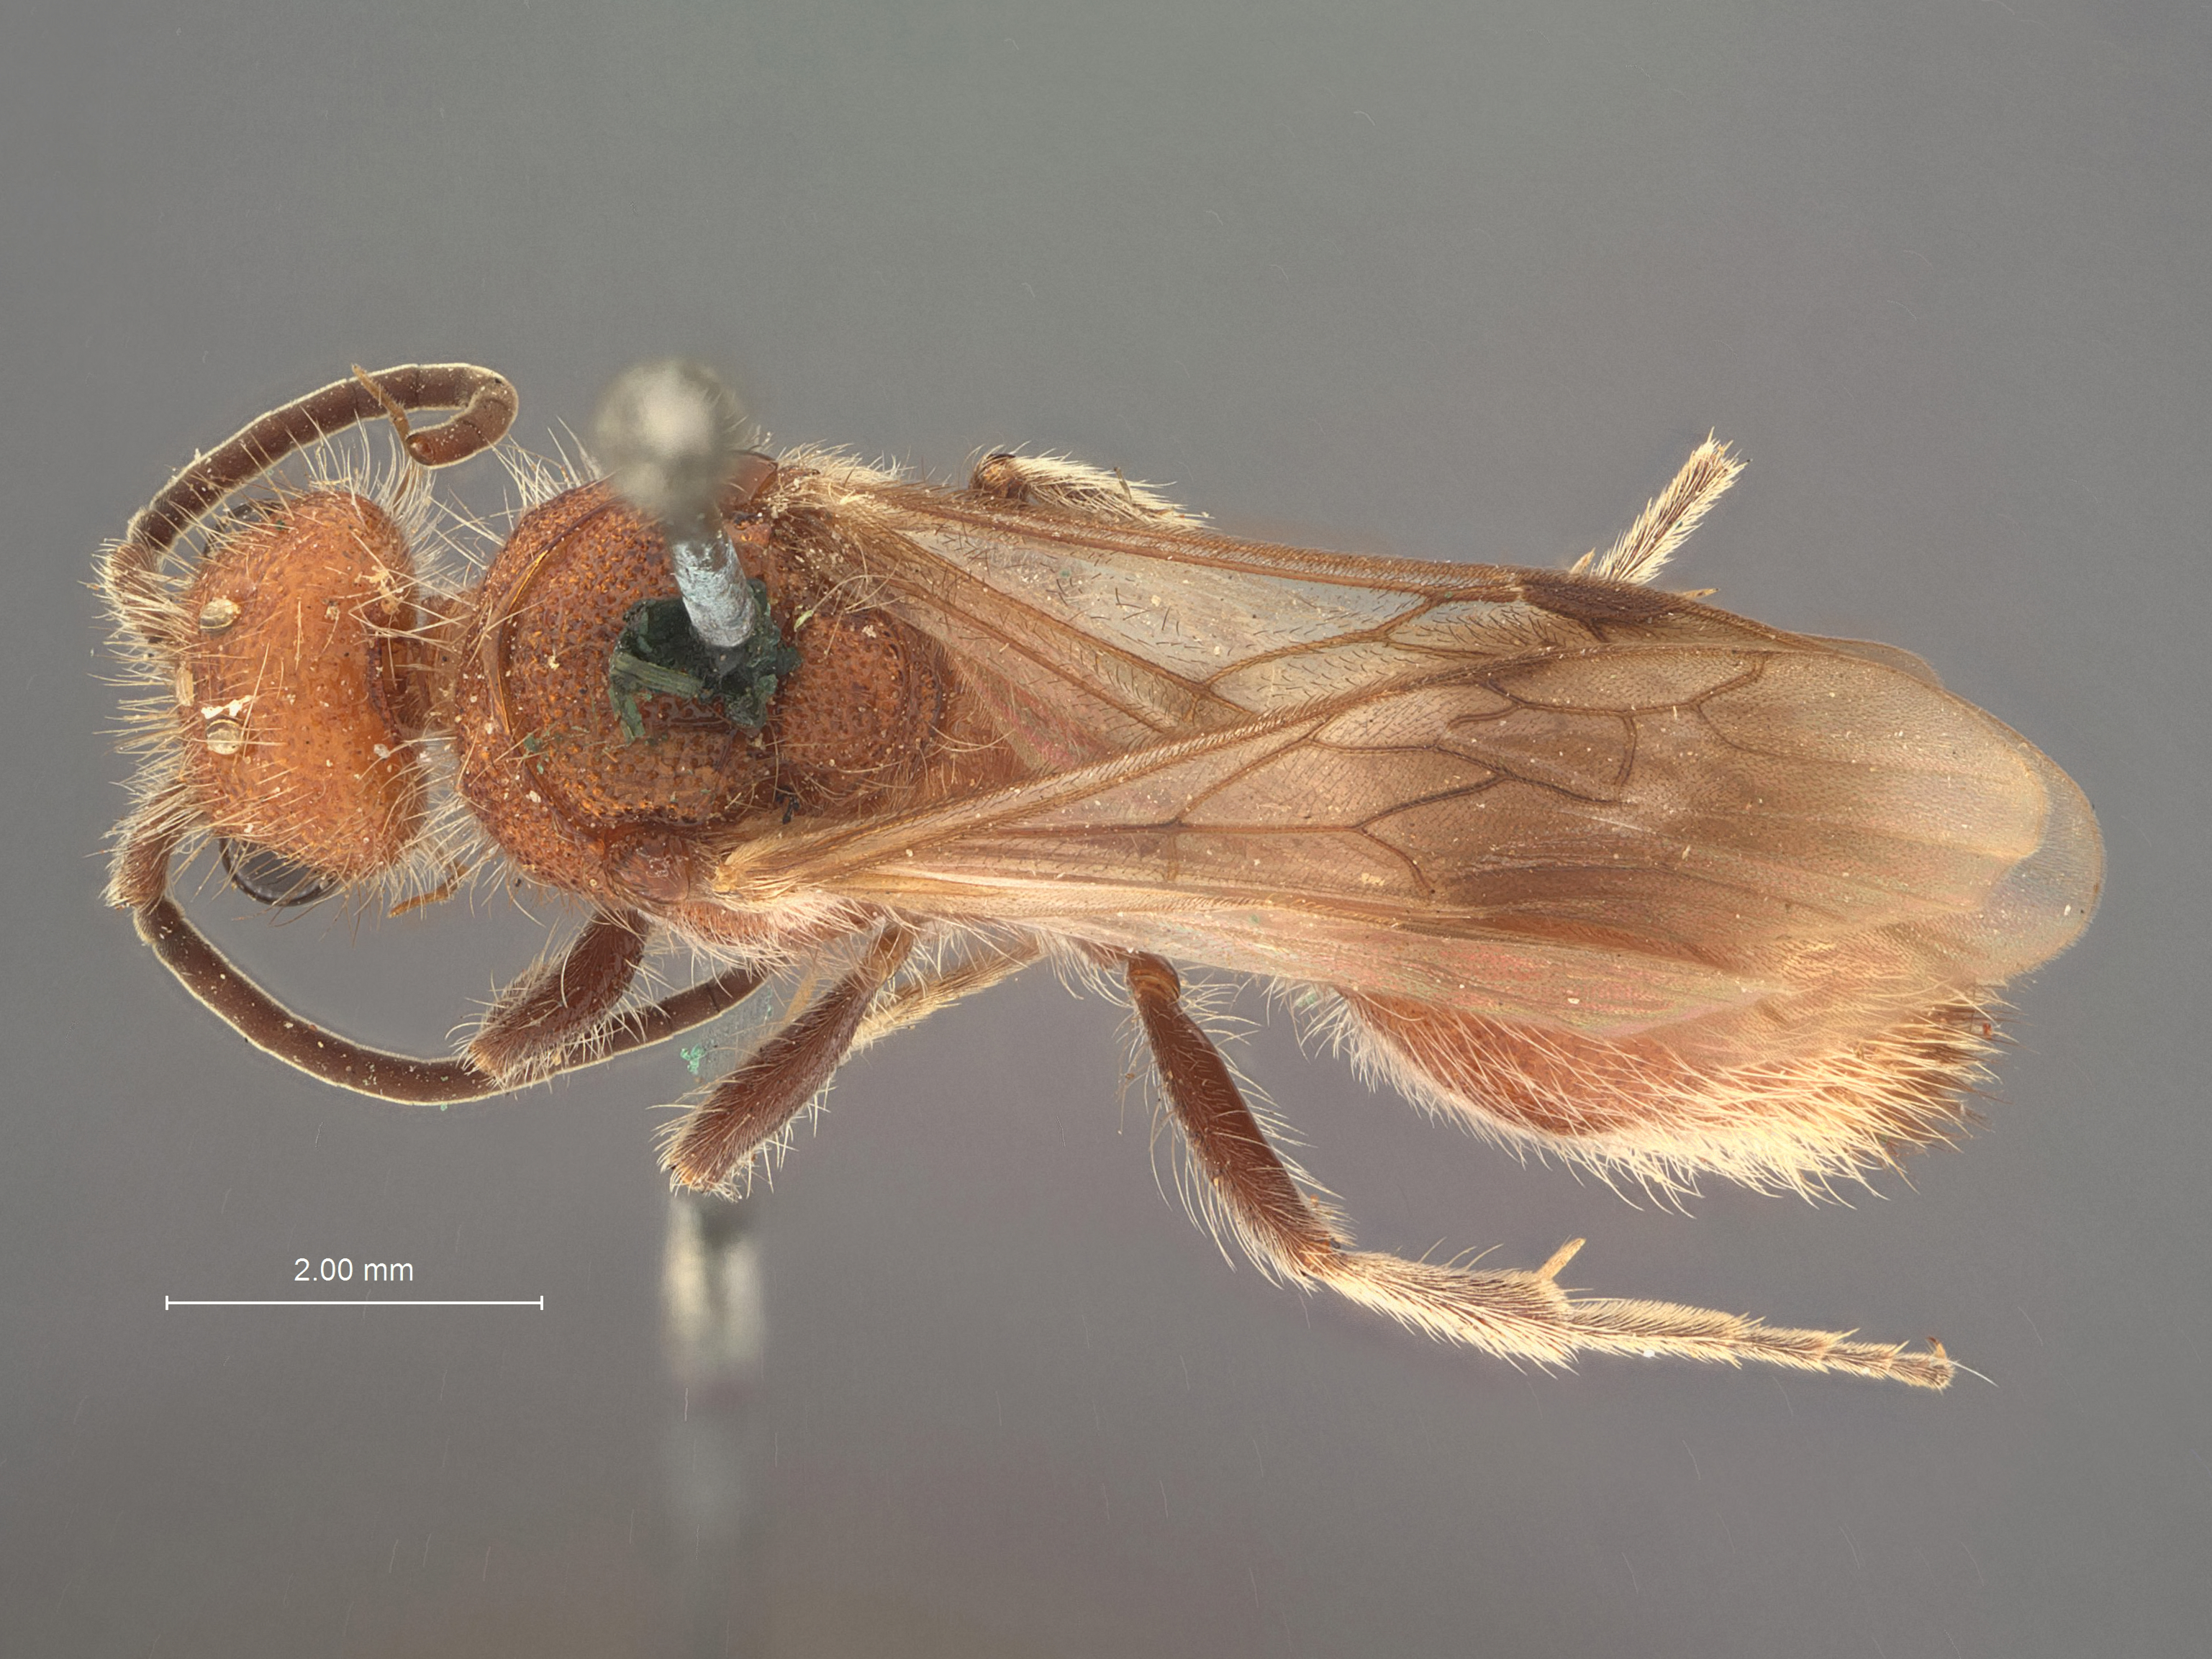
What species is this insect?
Mutilla jason
